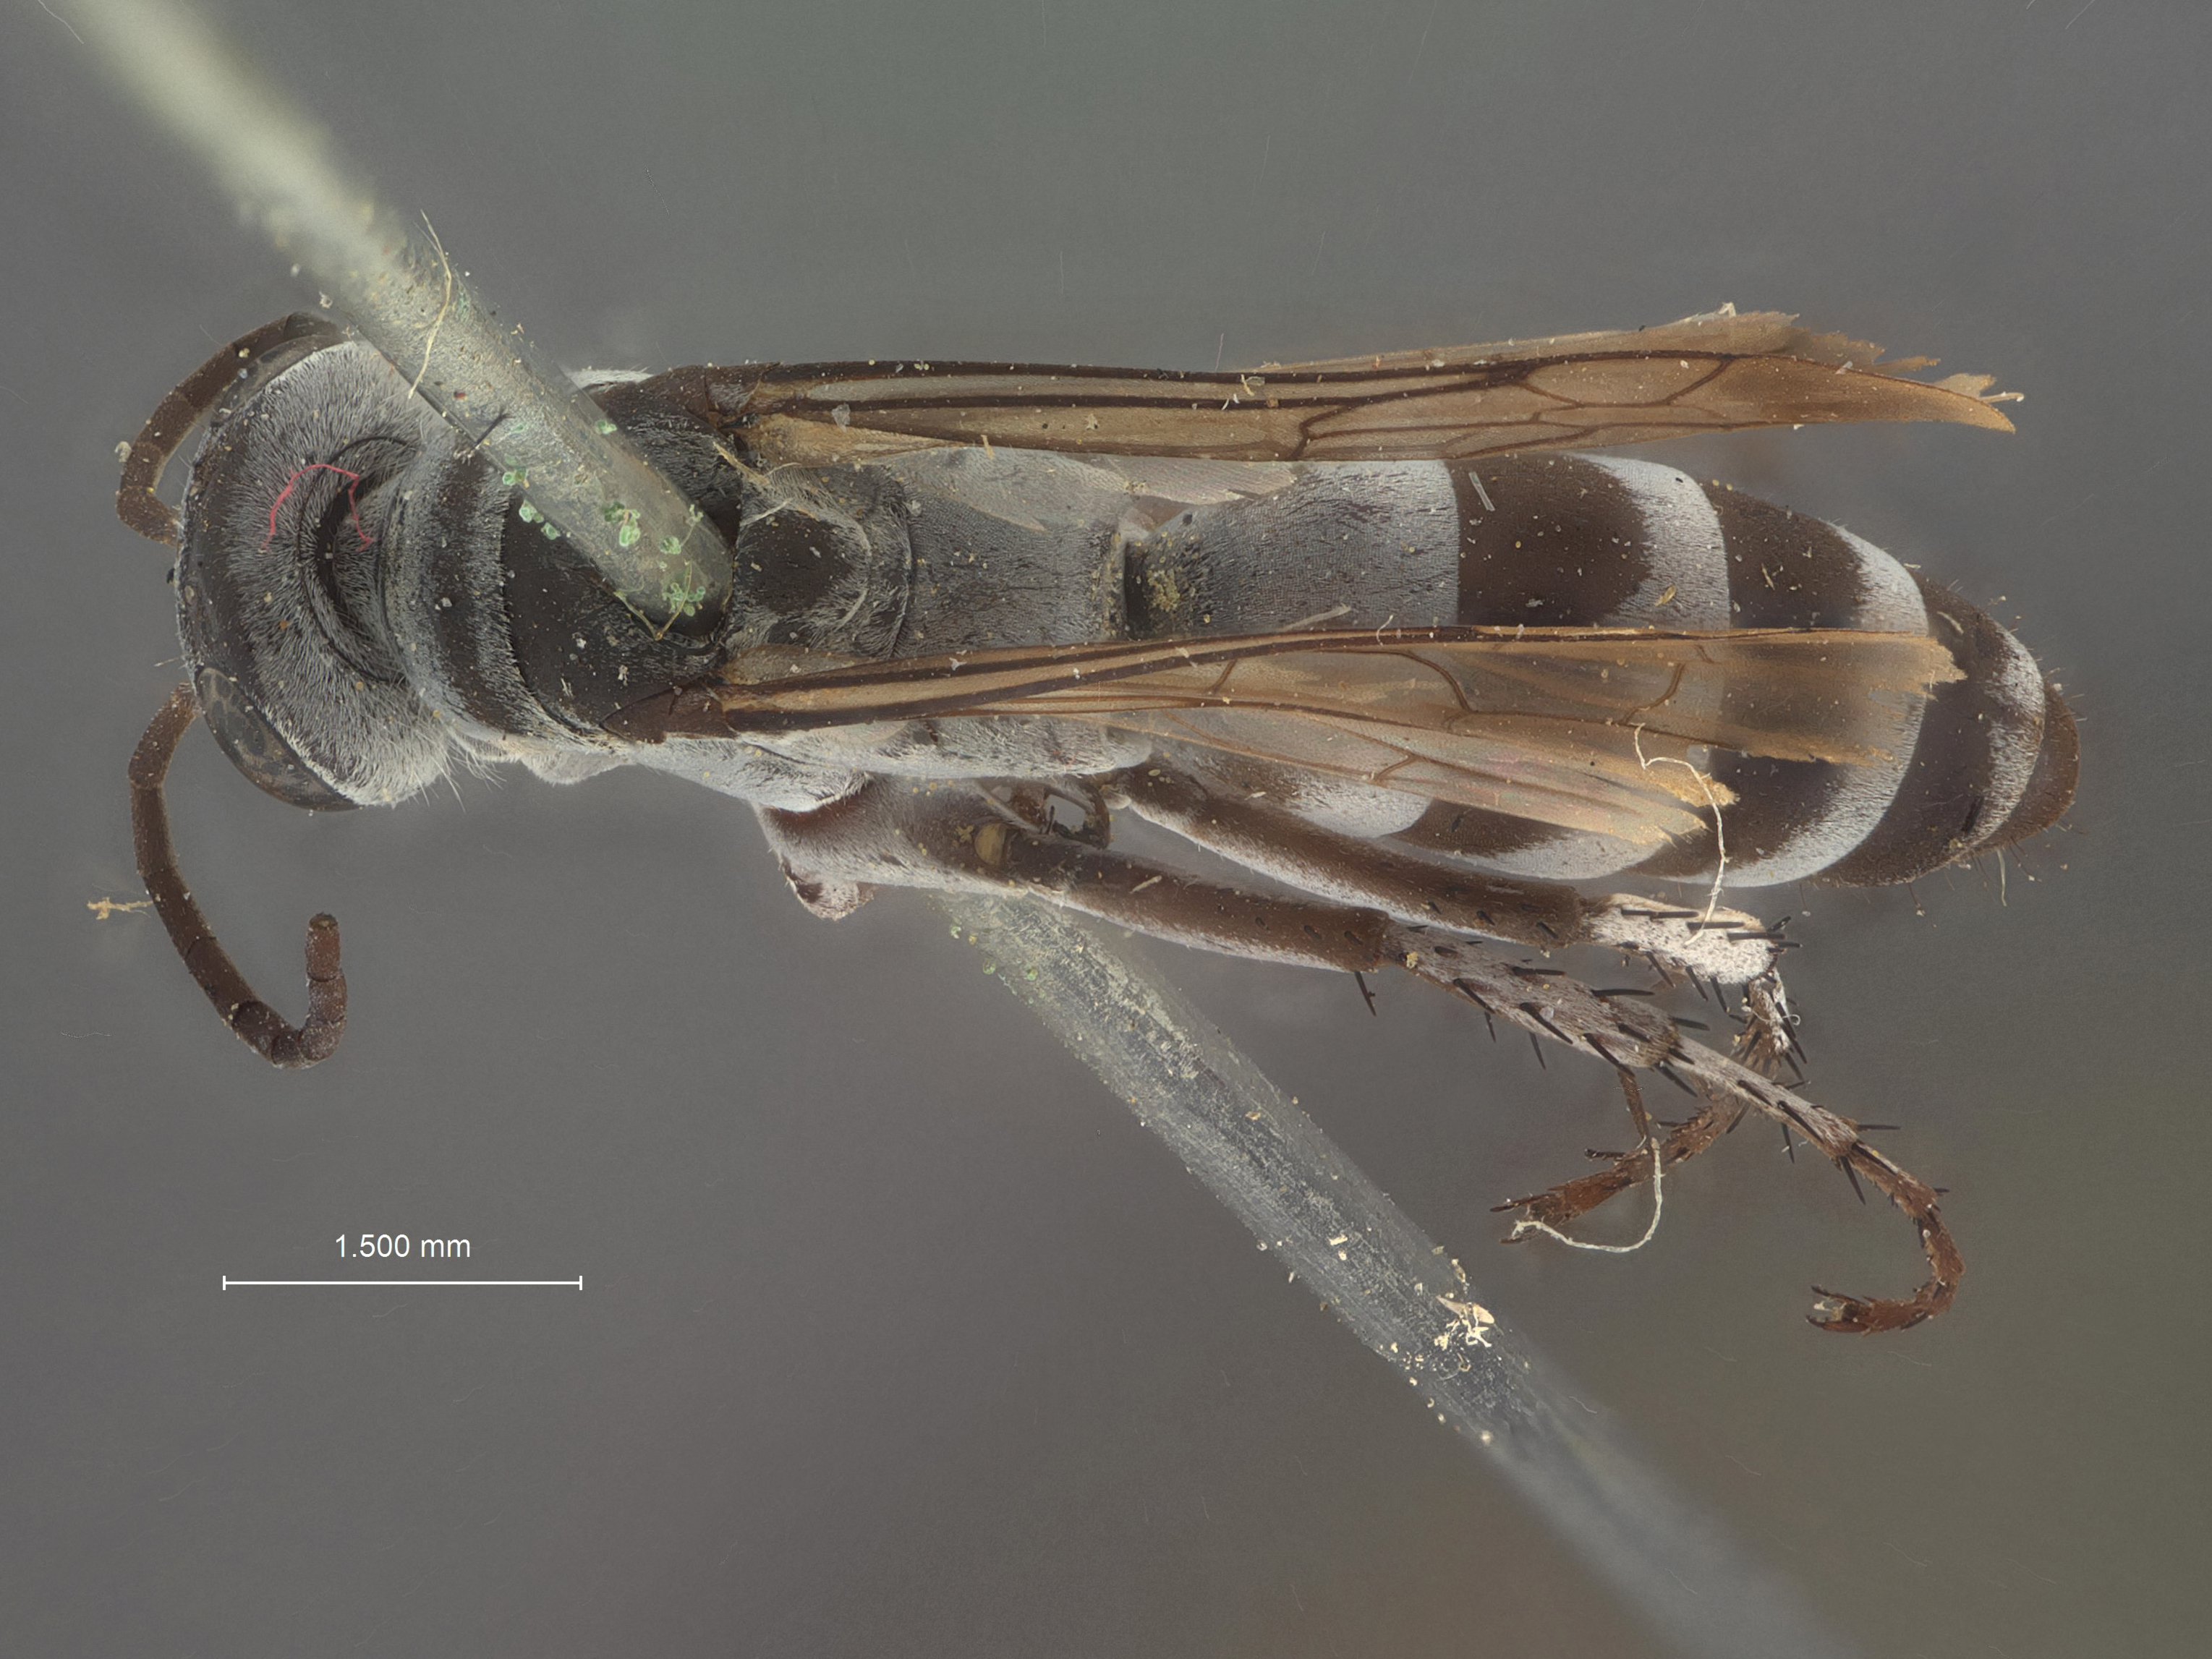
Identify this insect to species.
Aporinellus laticeps
